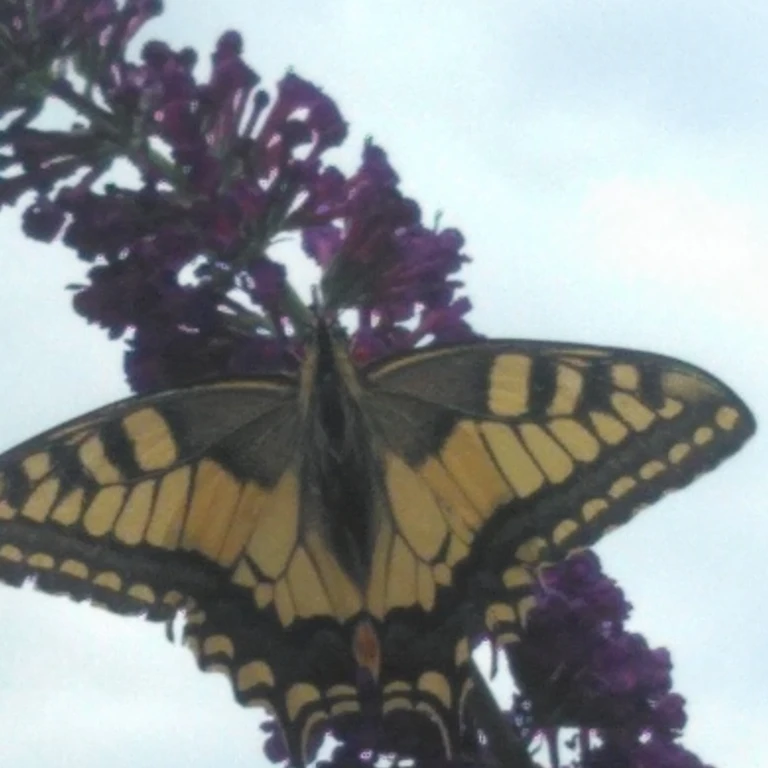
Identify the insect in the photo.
Papilio machaon
